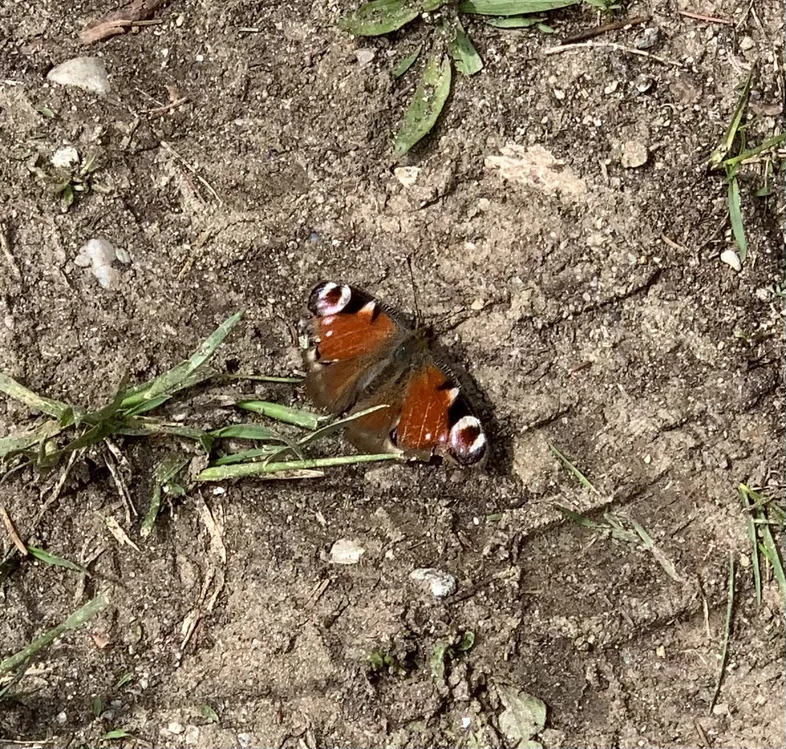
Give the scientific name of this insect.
Aglais io
